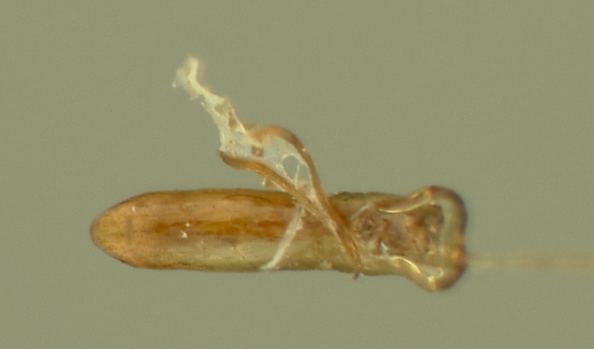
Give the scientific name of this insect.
Glyptobregma cyanellum
